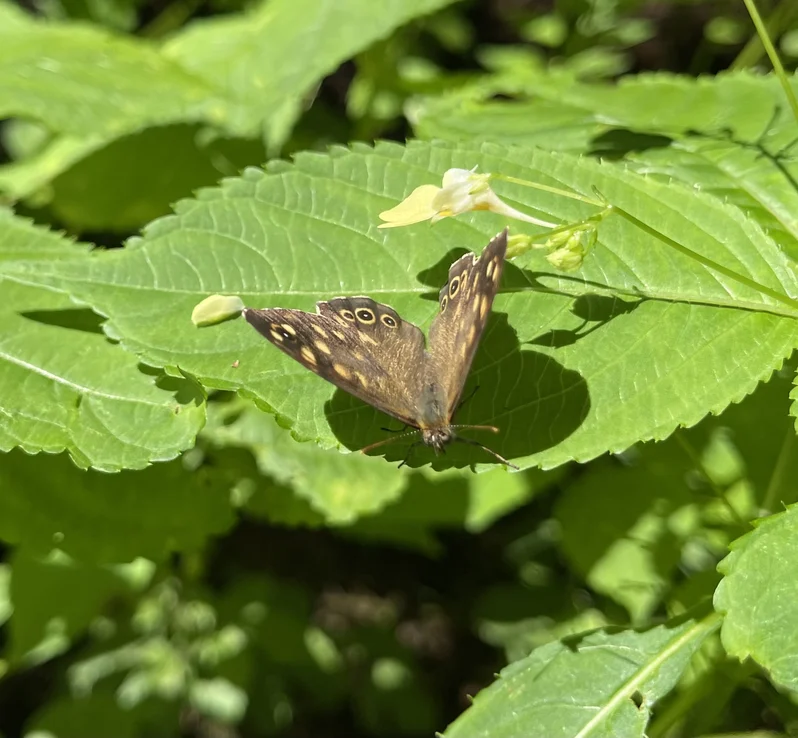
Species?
Pararge aegeria
